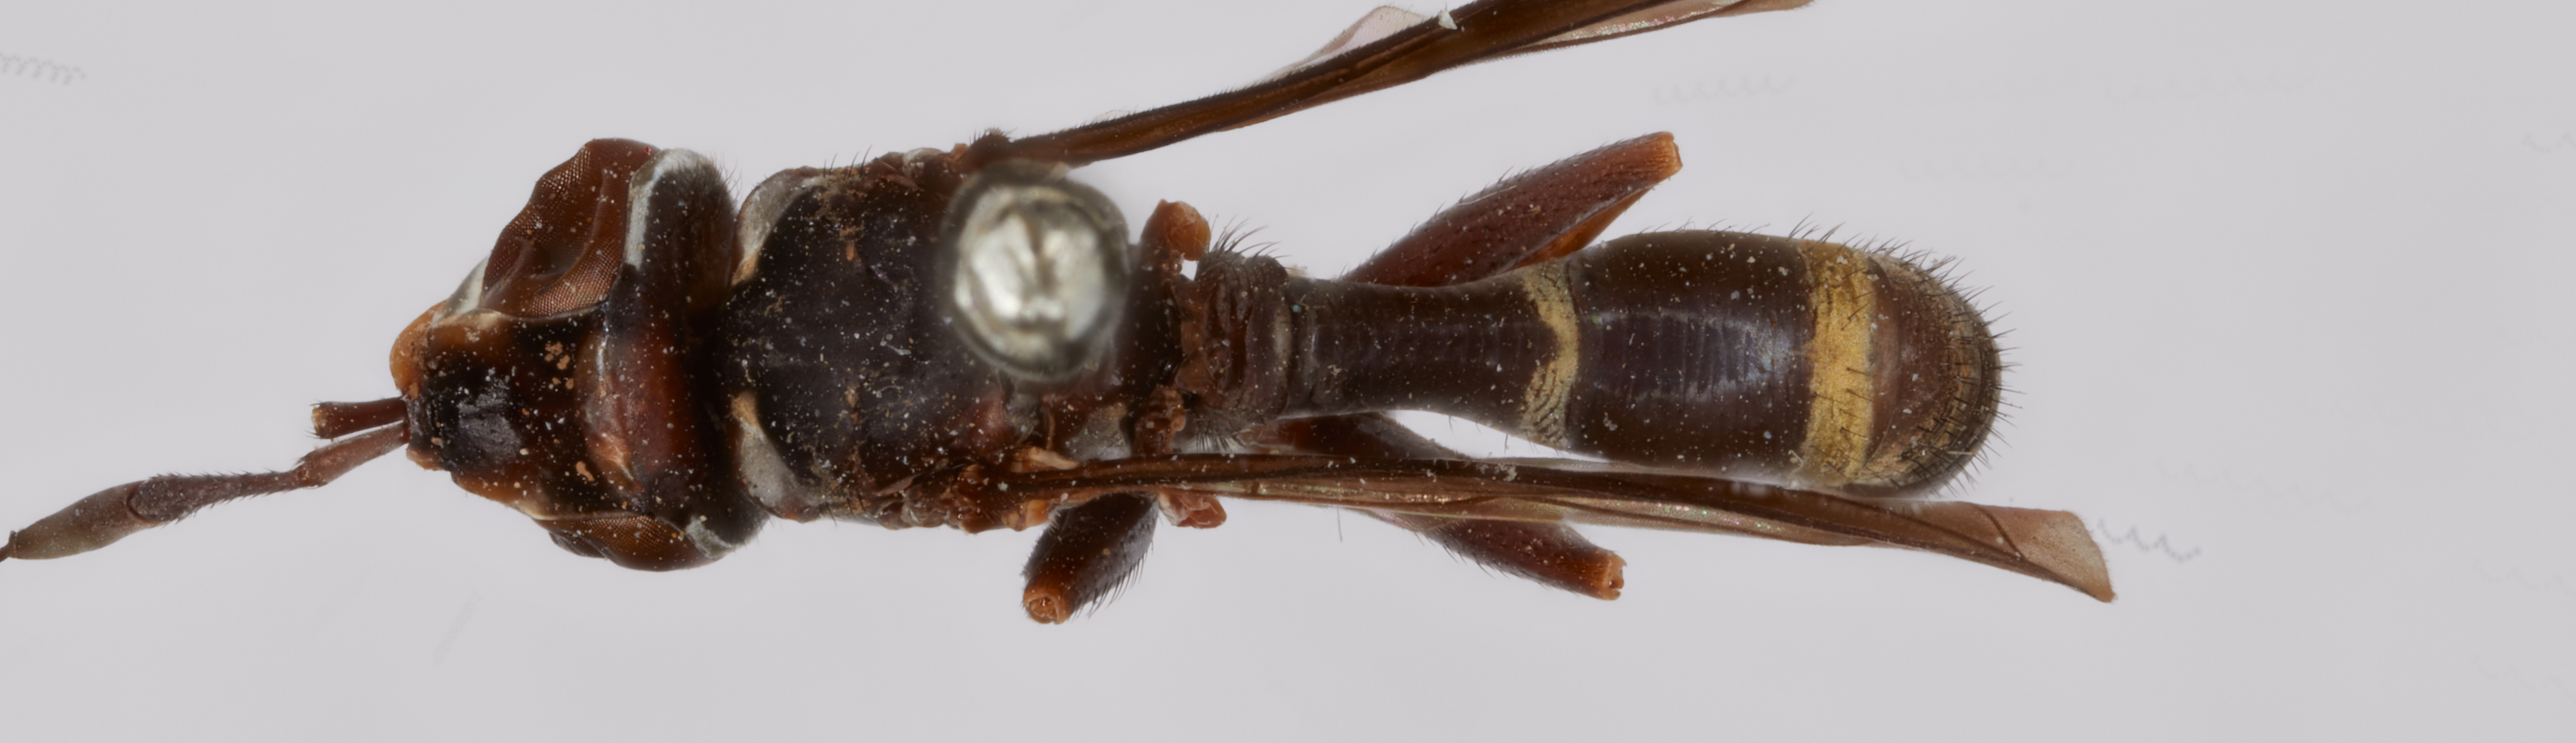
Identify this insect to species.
Conops brevirostris
